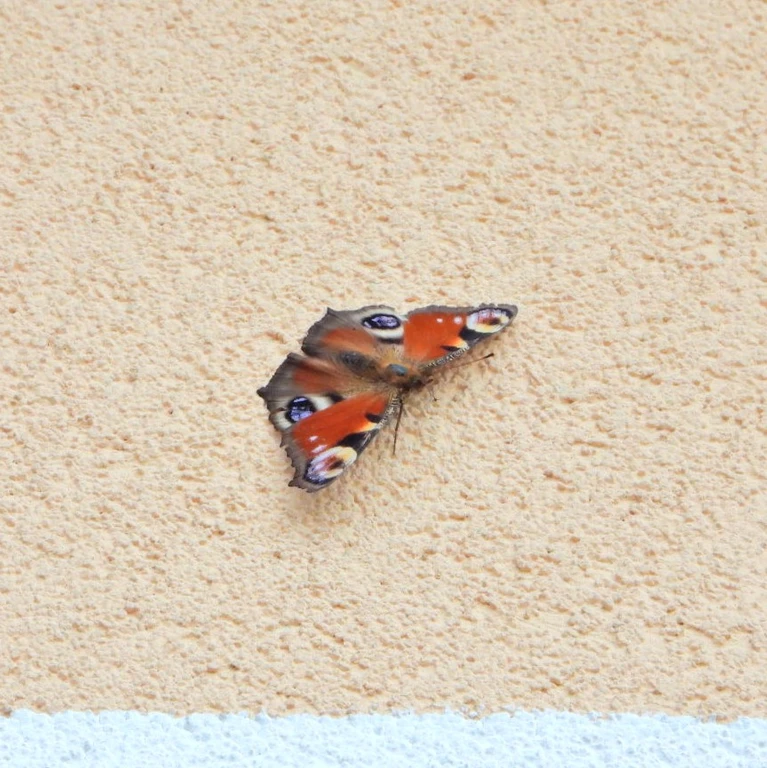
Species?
Aglais io
